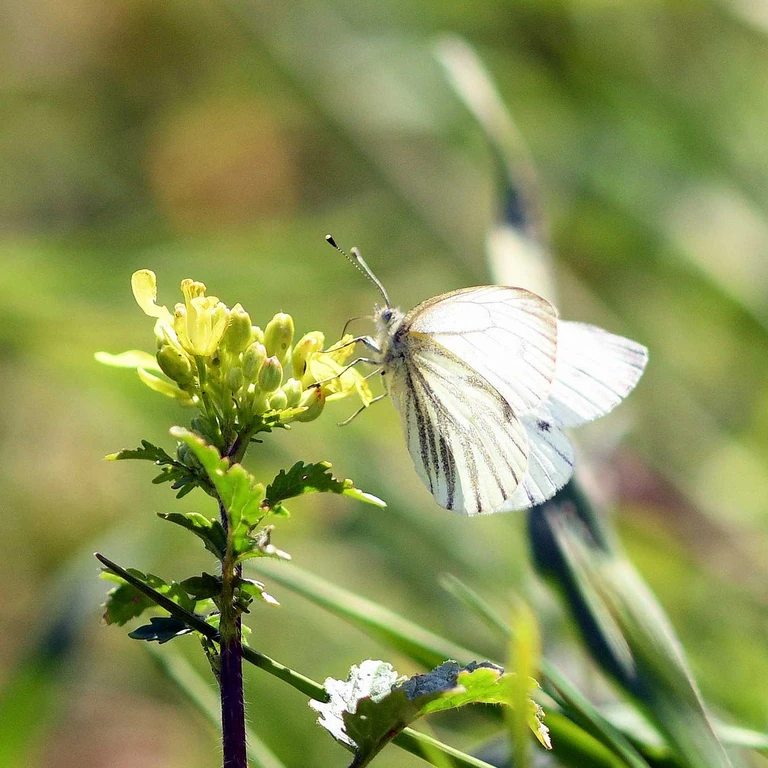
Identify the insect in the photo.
Pieris napi
